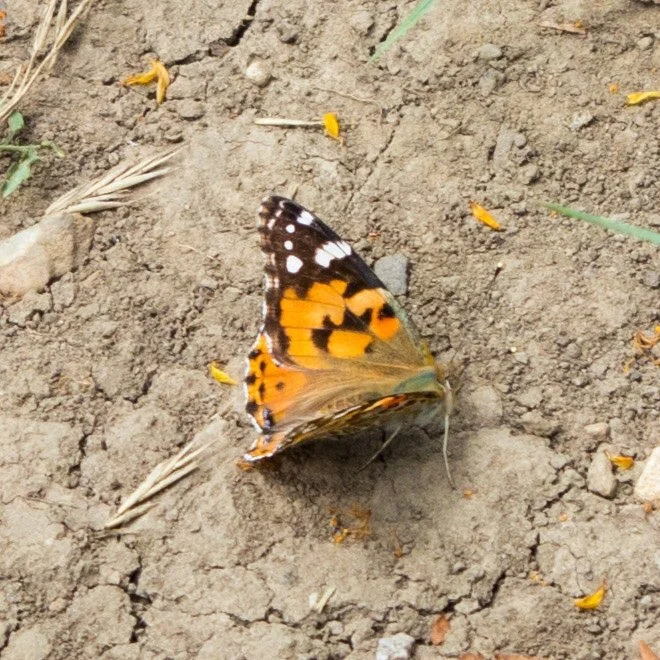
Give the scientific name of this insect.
Vanessa cardui
